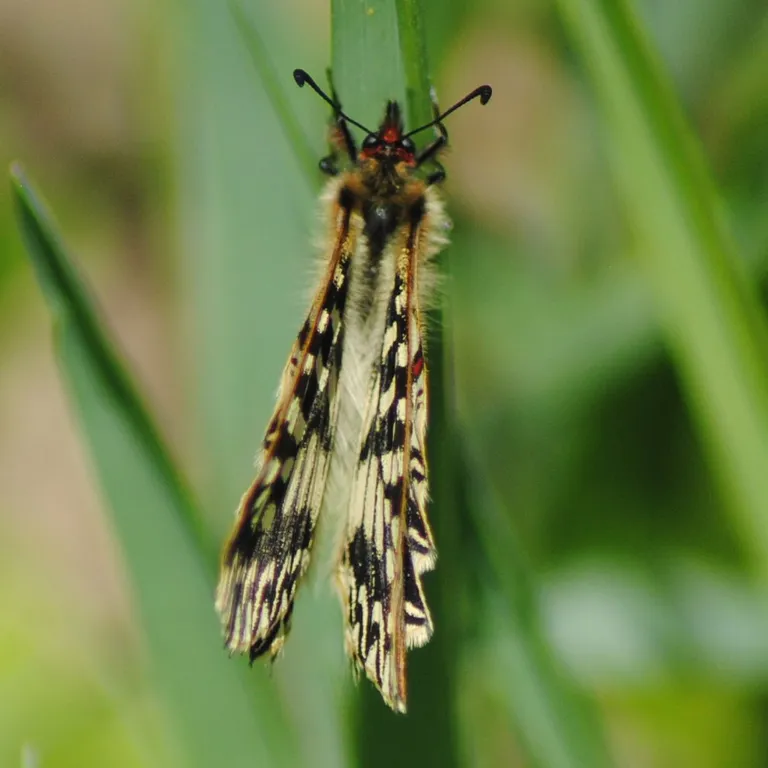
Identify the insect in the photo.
Zerynthia polyxena
